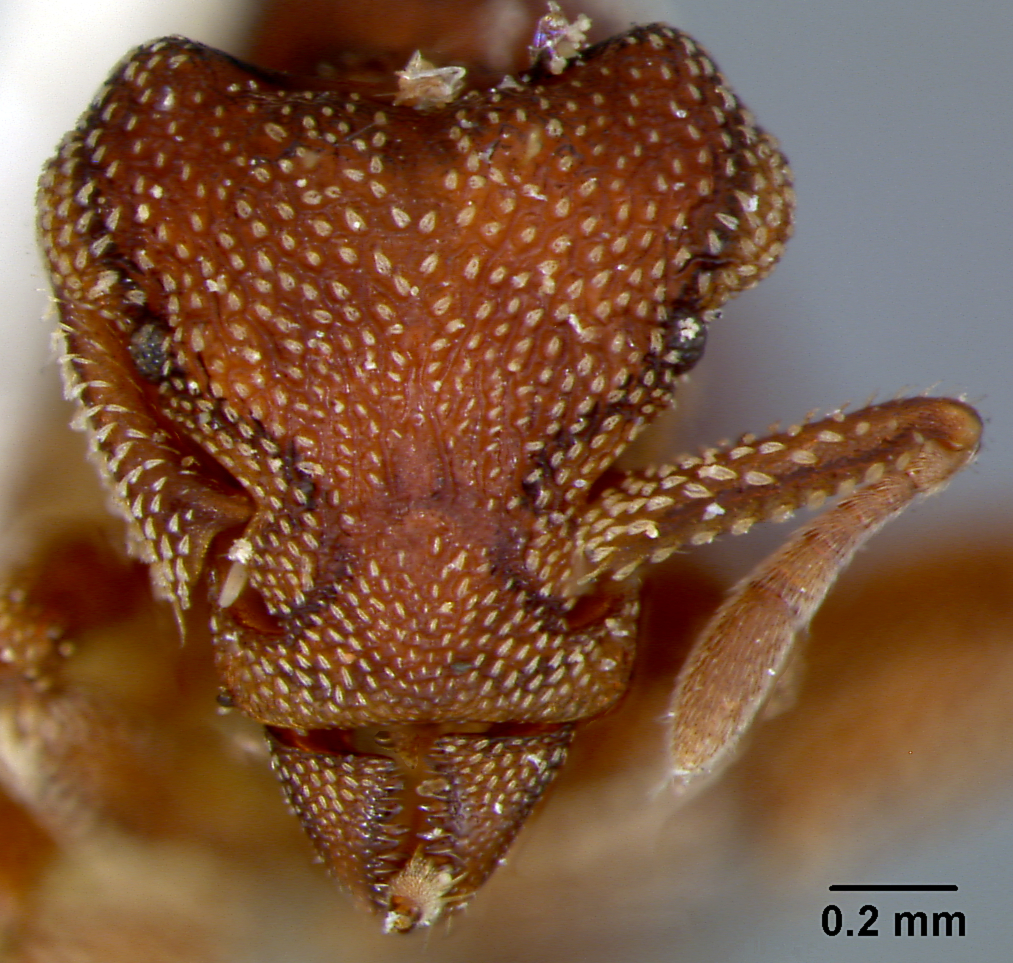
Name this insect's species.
Rhopalothrix procera
